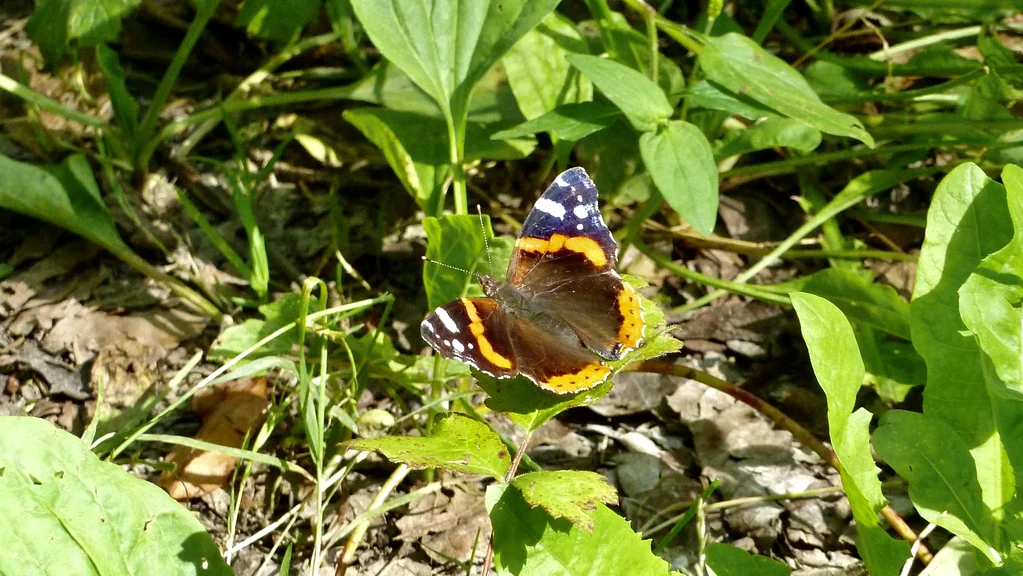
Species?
Vanessa atalanta
